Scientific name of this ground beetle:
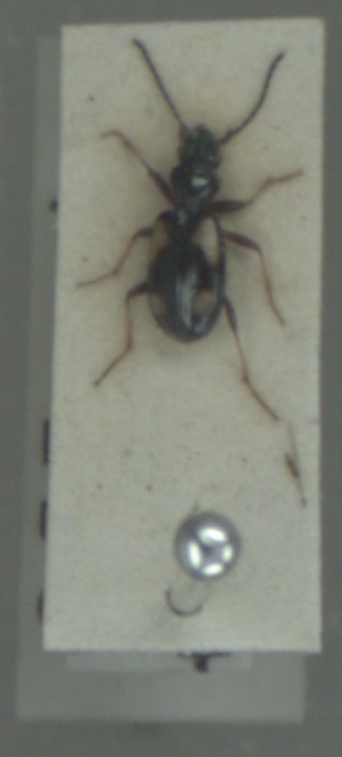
Bembidion illigeri
